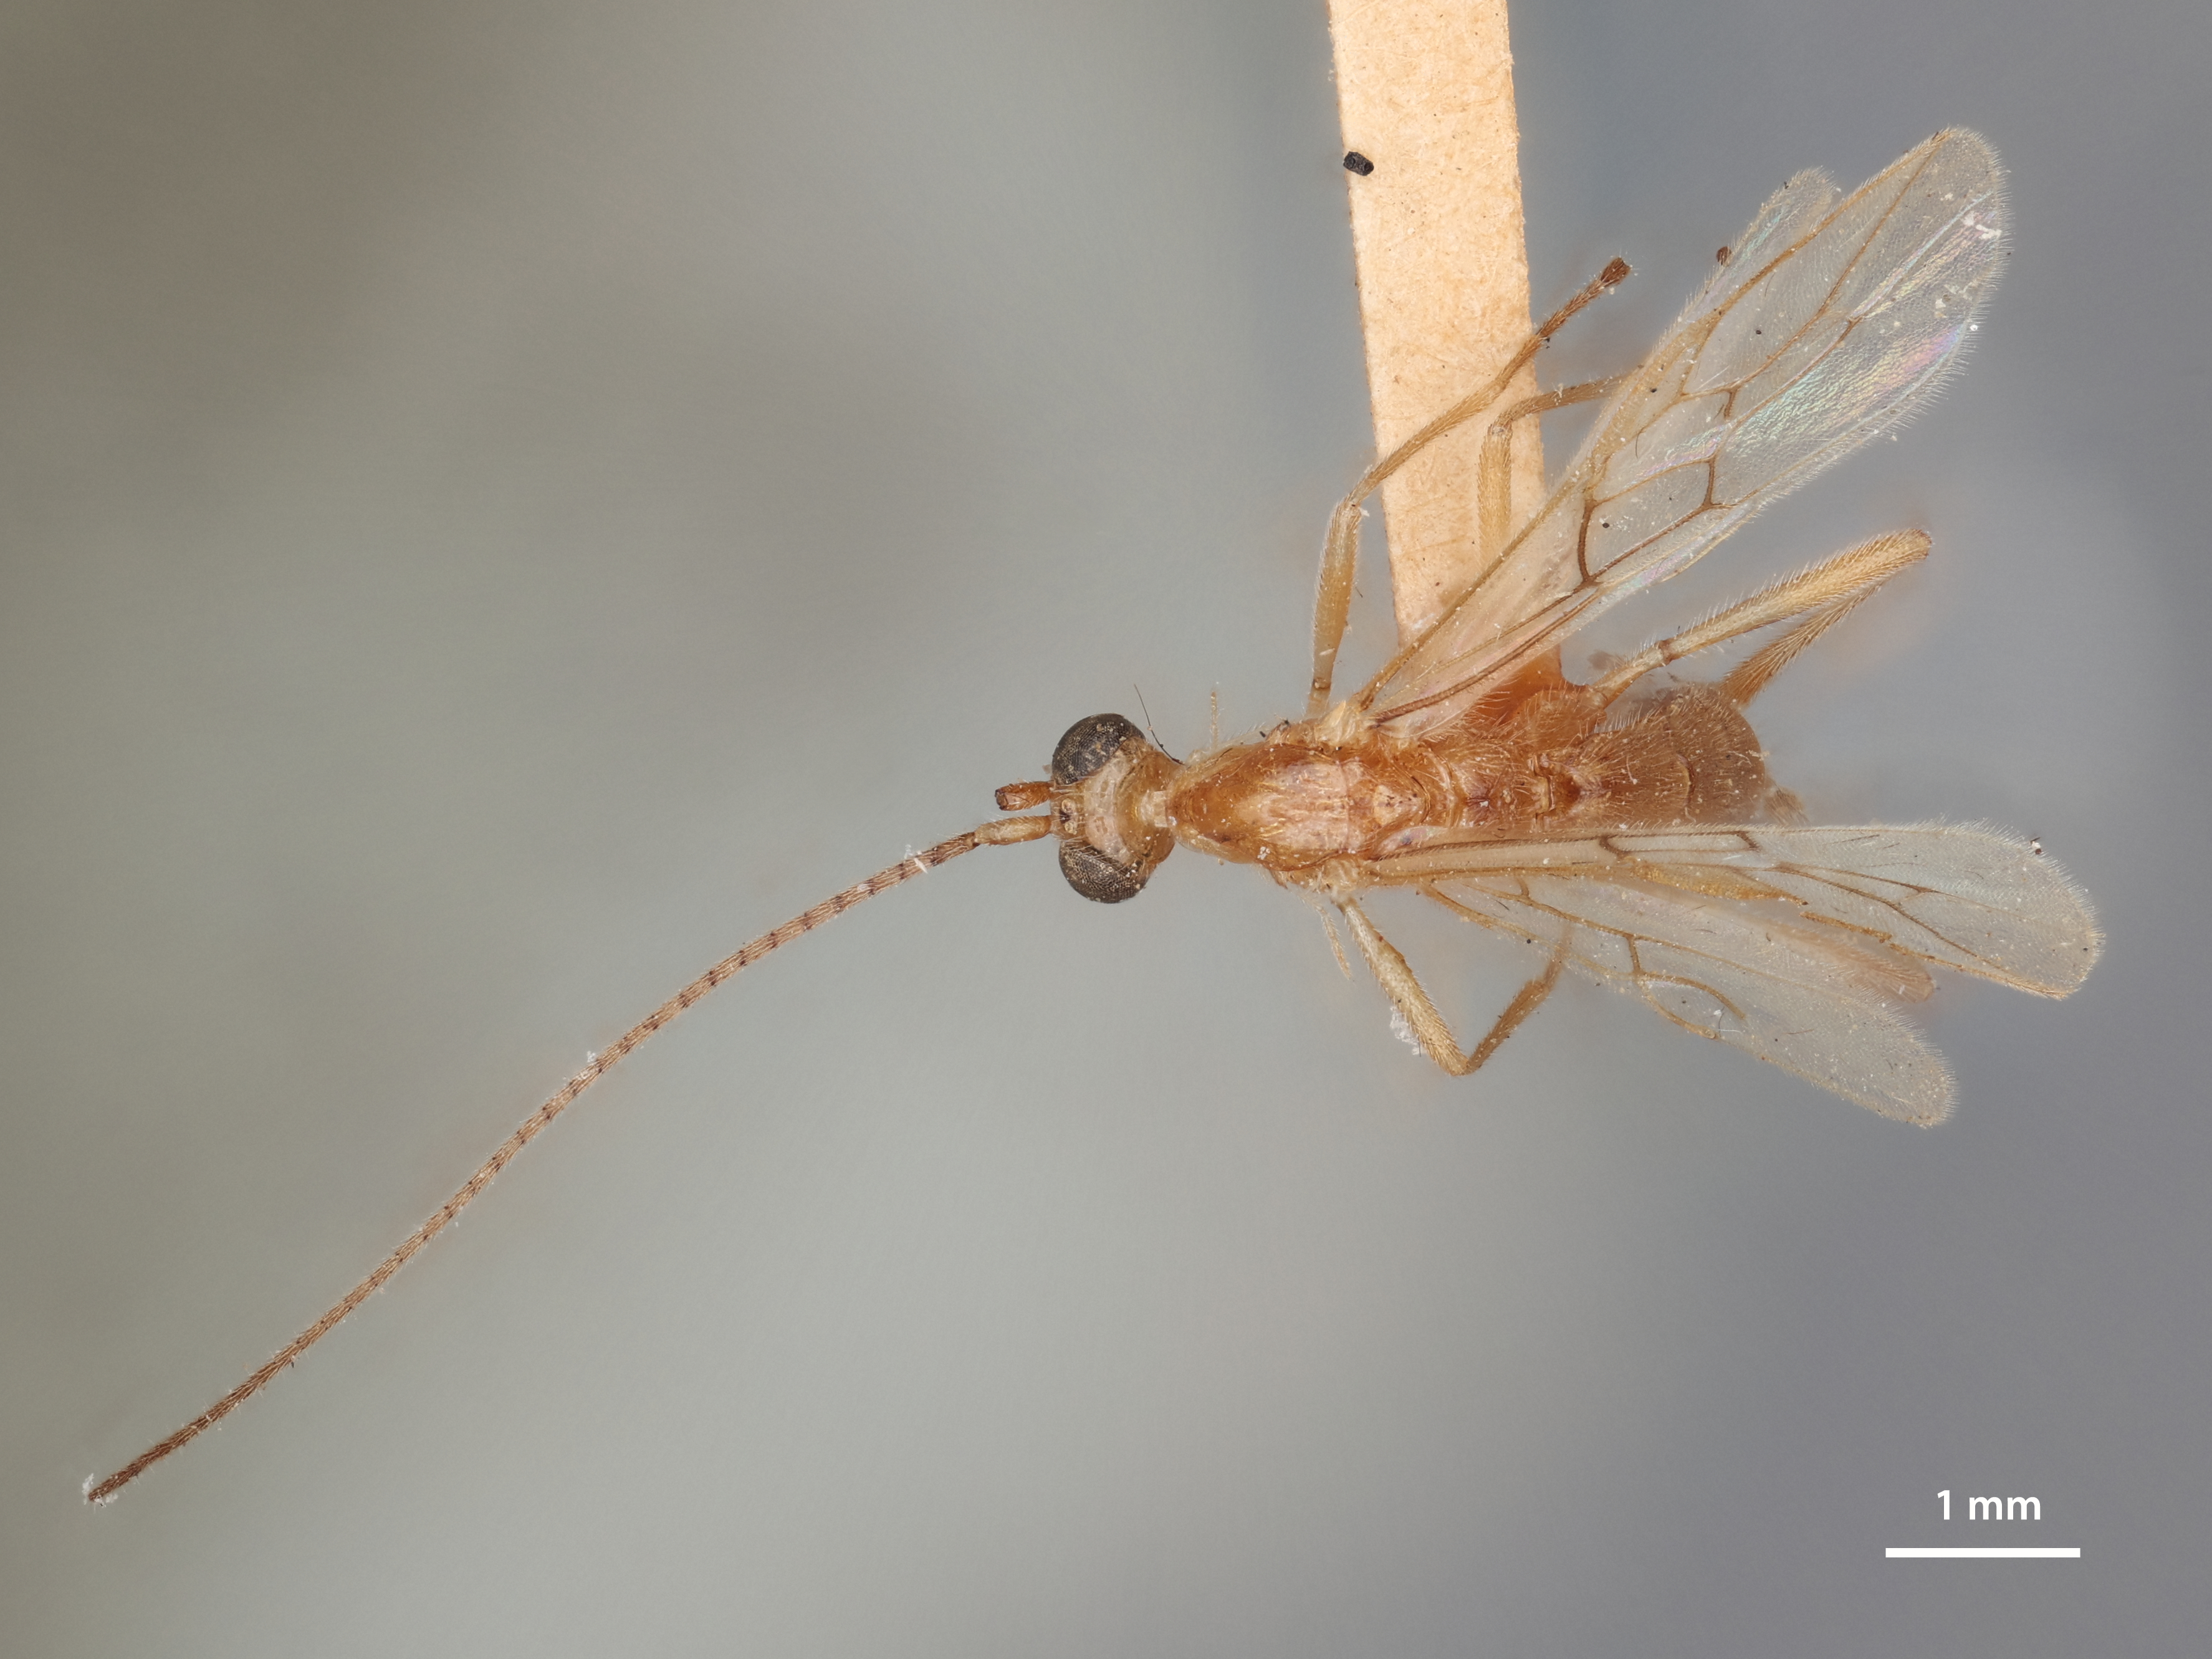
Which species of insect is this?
Rhogasella straminea
